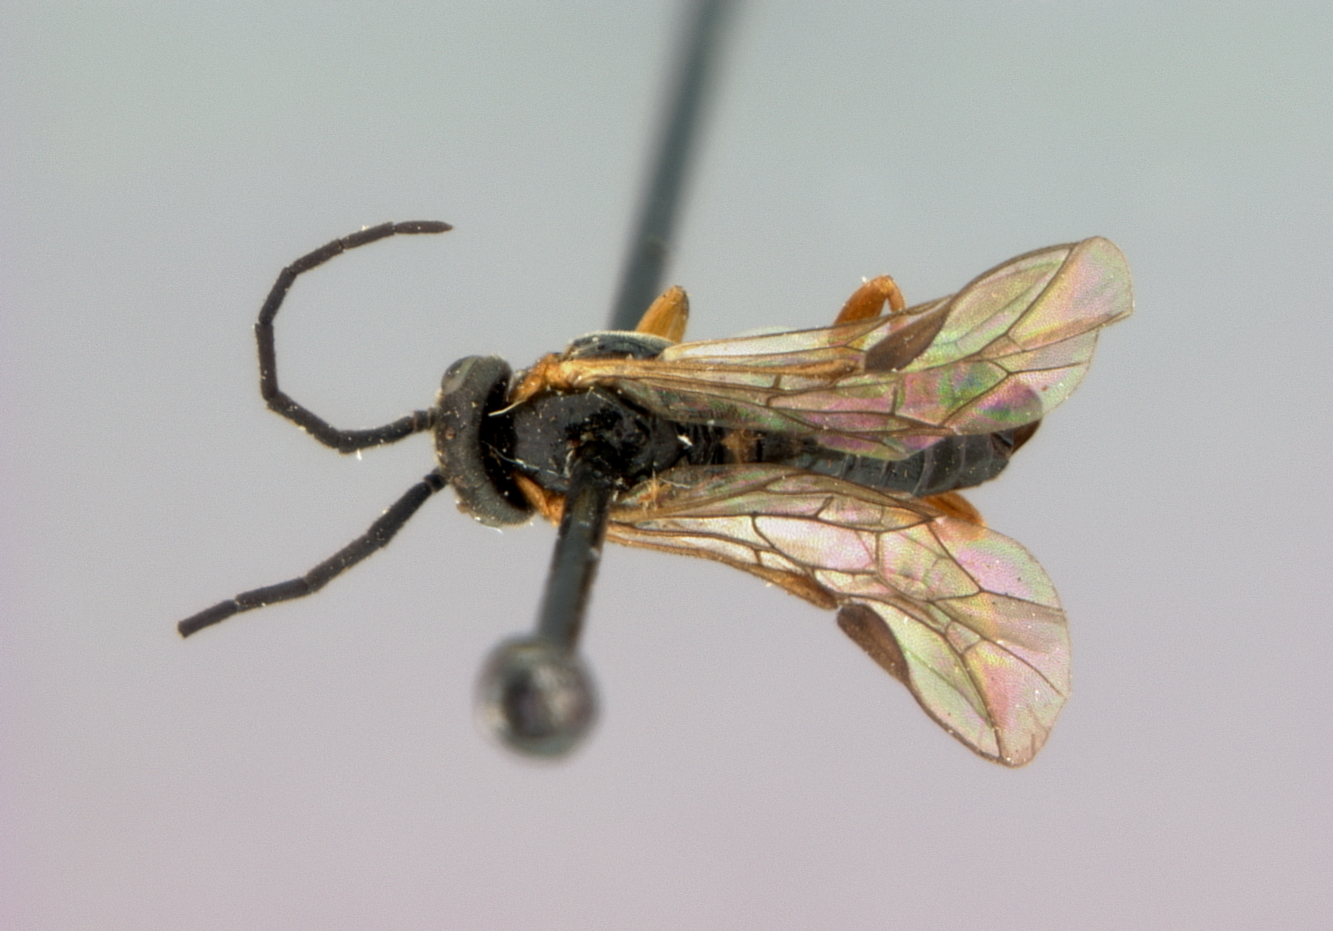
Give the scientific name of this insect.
Pristiphora occidentalis
